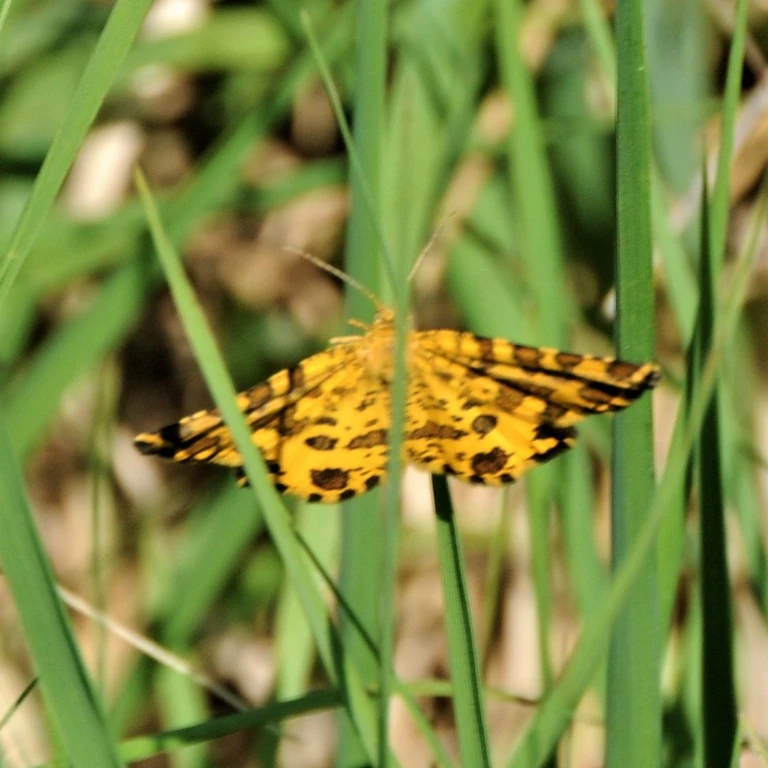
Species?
Pseudopanthera macularia
